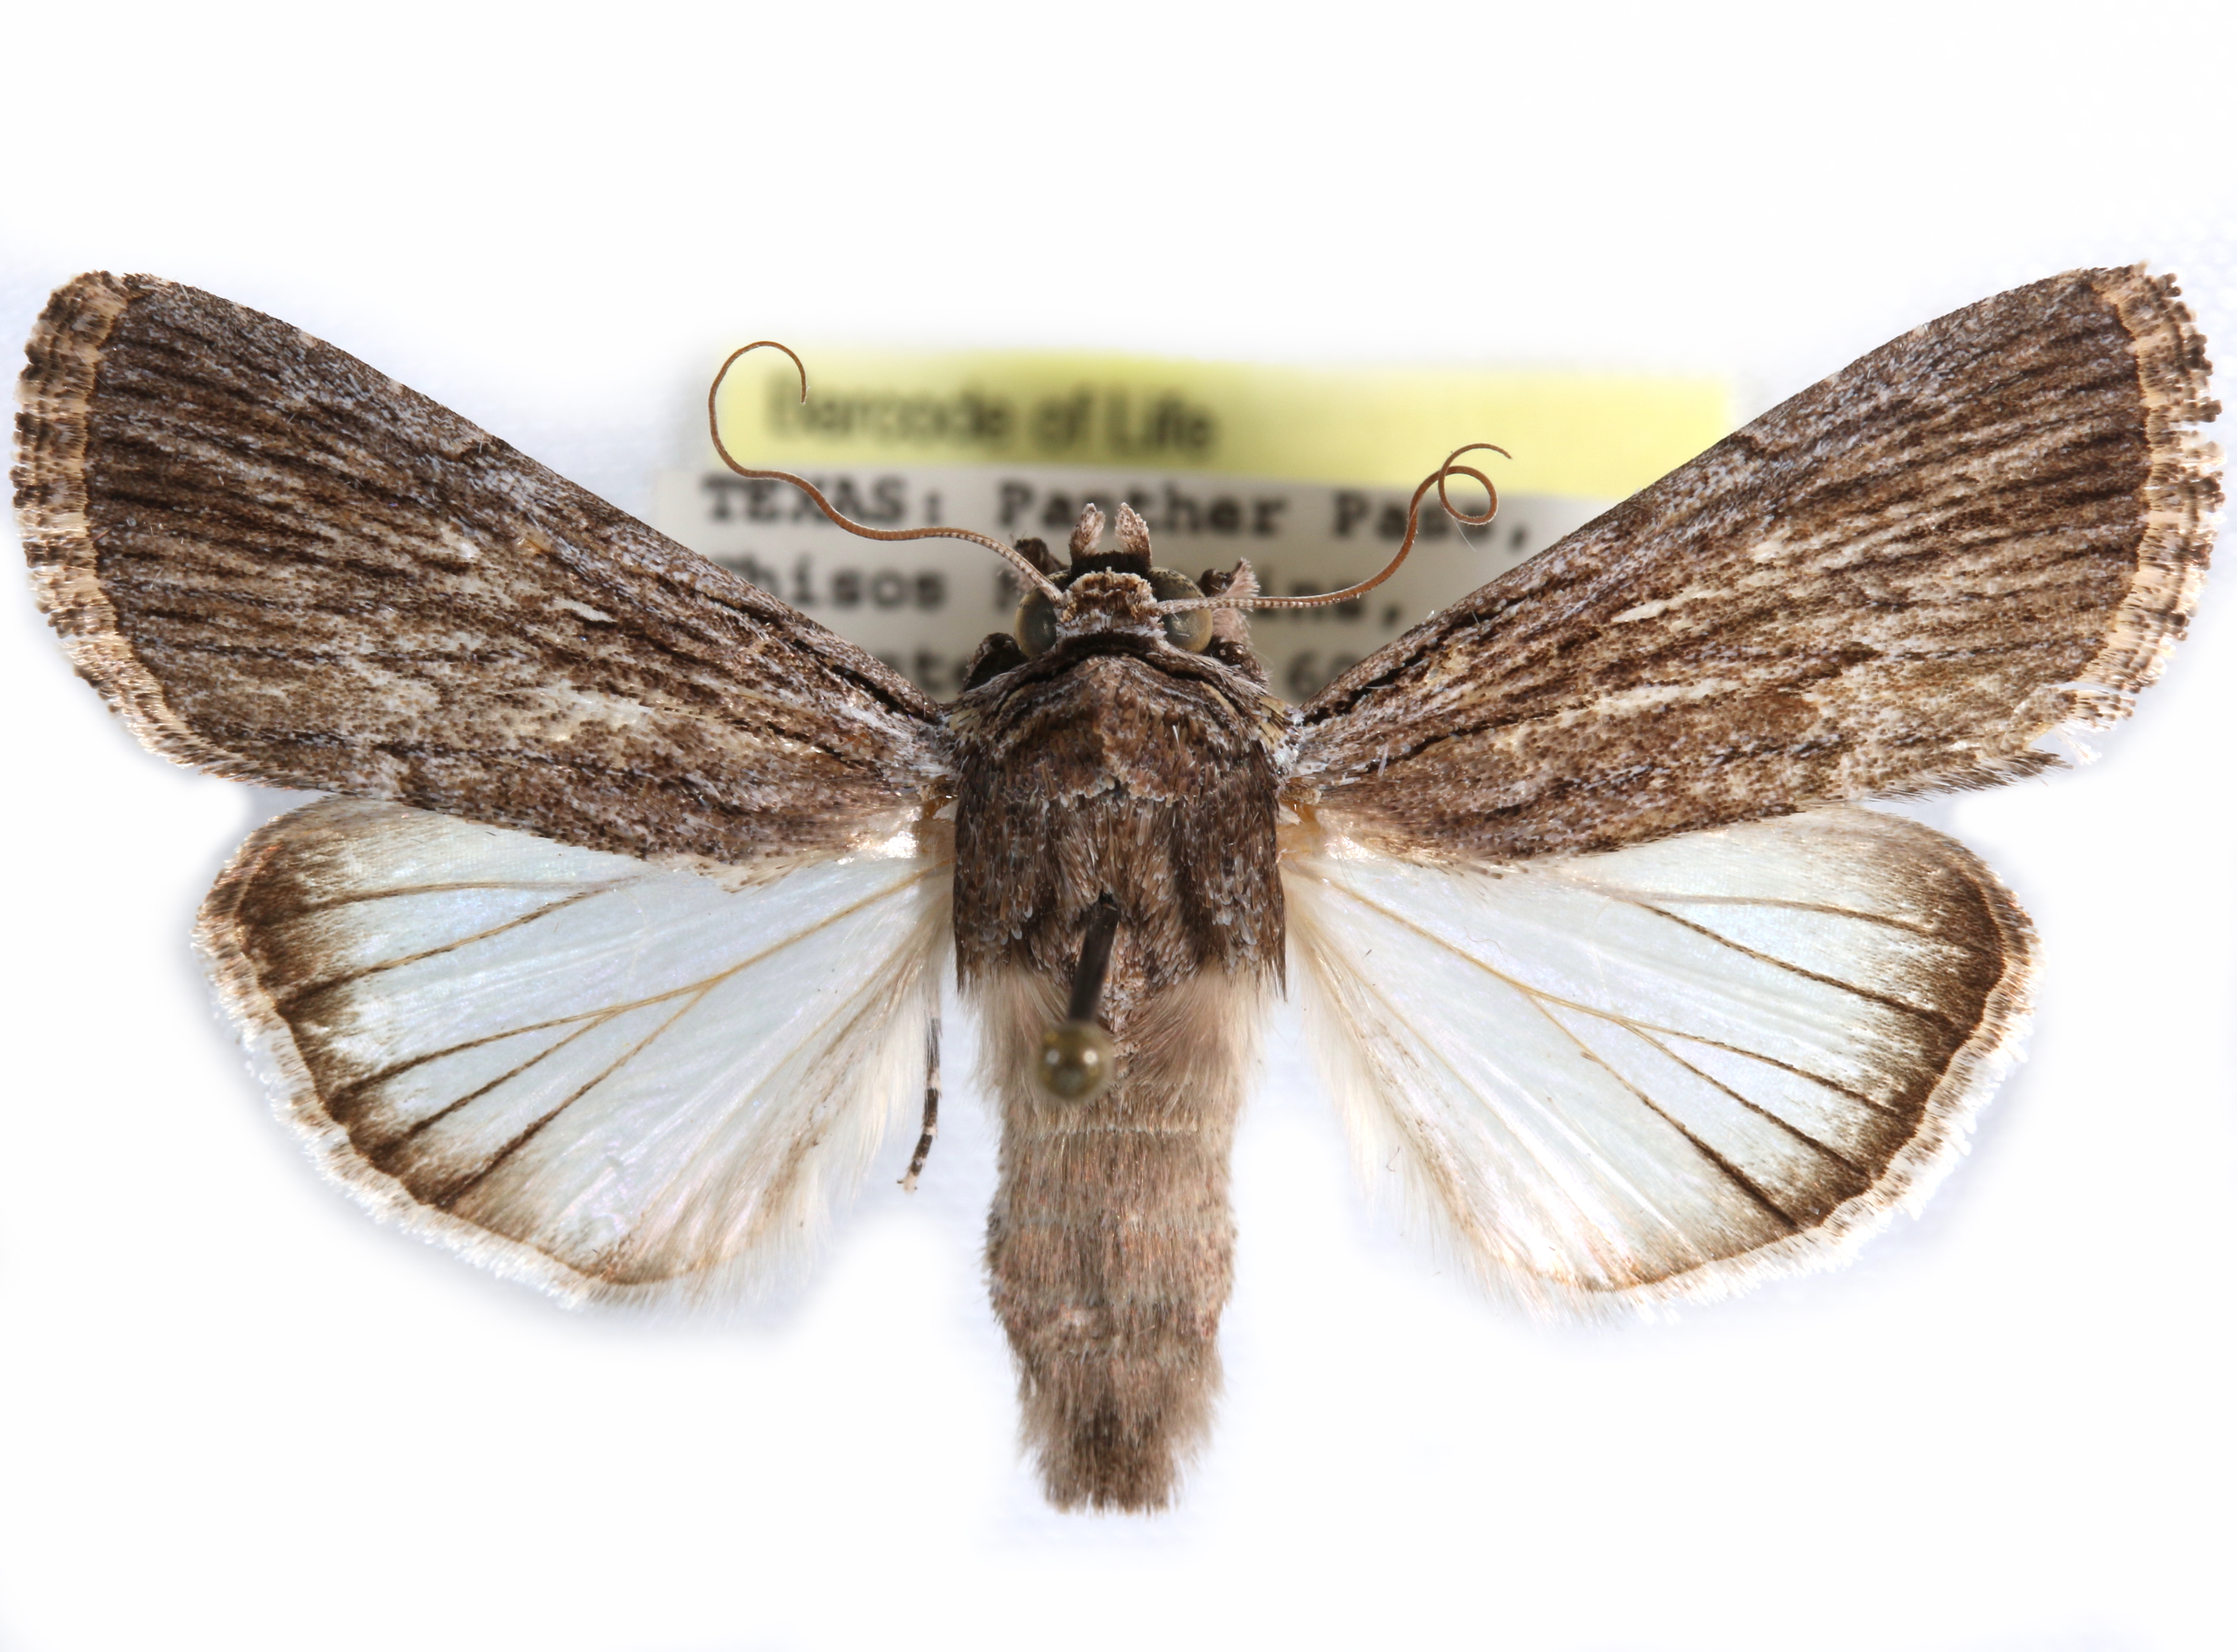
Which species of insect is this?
Neogalea esula
